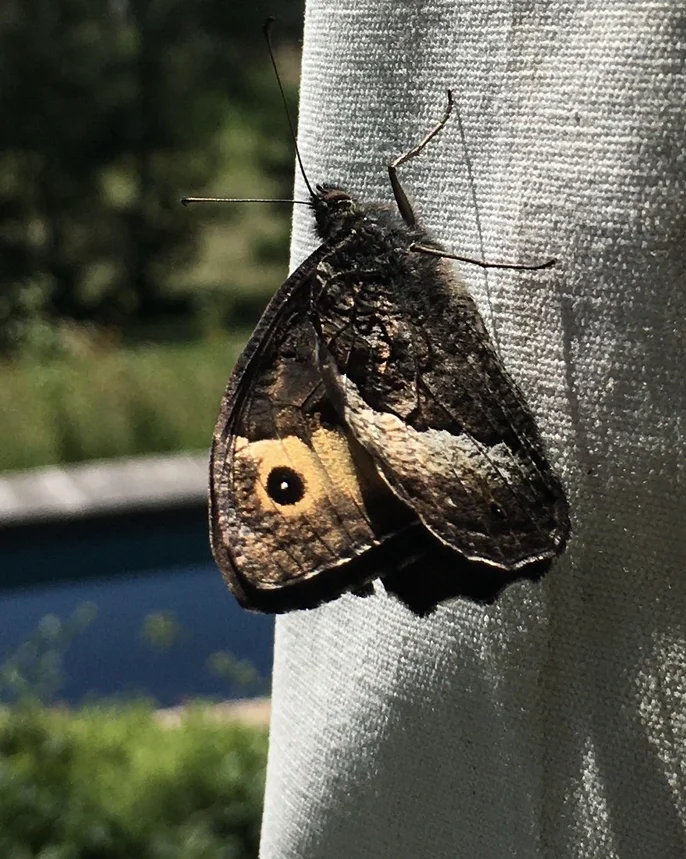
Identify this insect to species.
Hipparchia fagi
